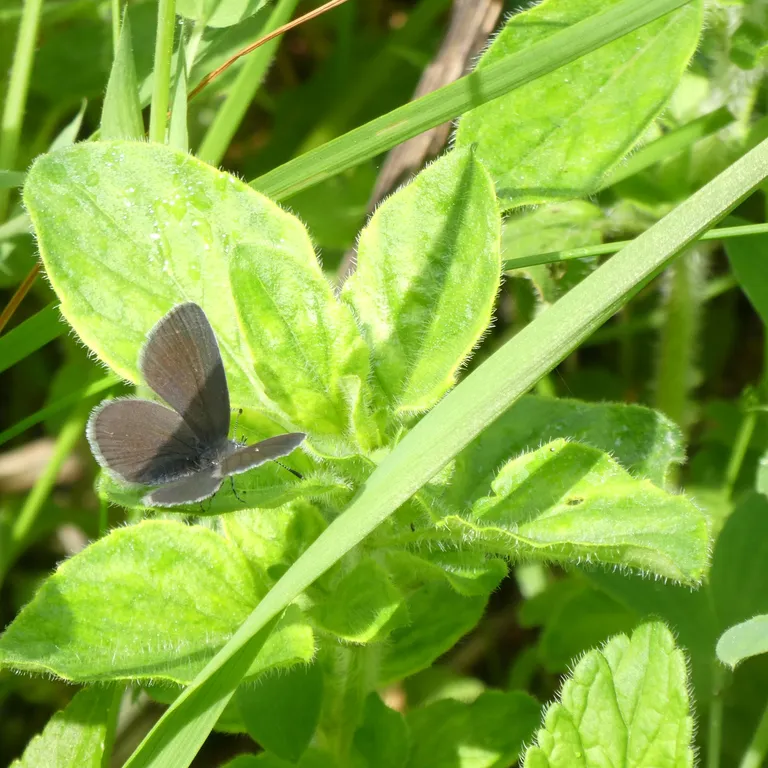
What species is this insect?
Cupido minimus
